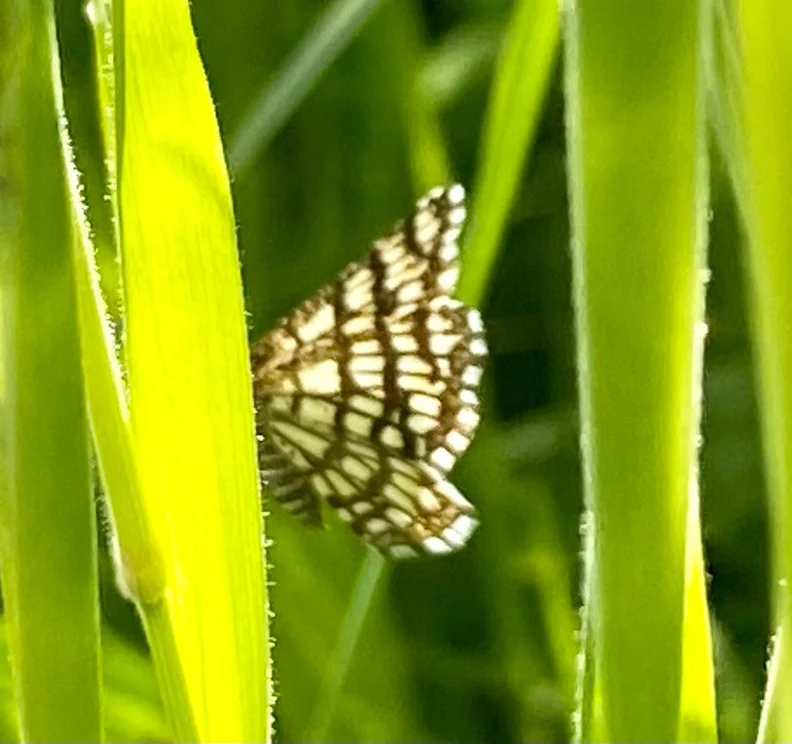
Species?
Chiasmia clathrata
